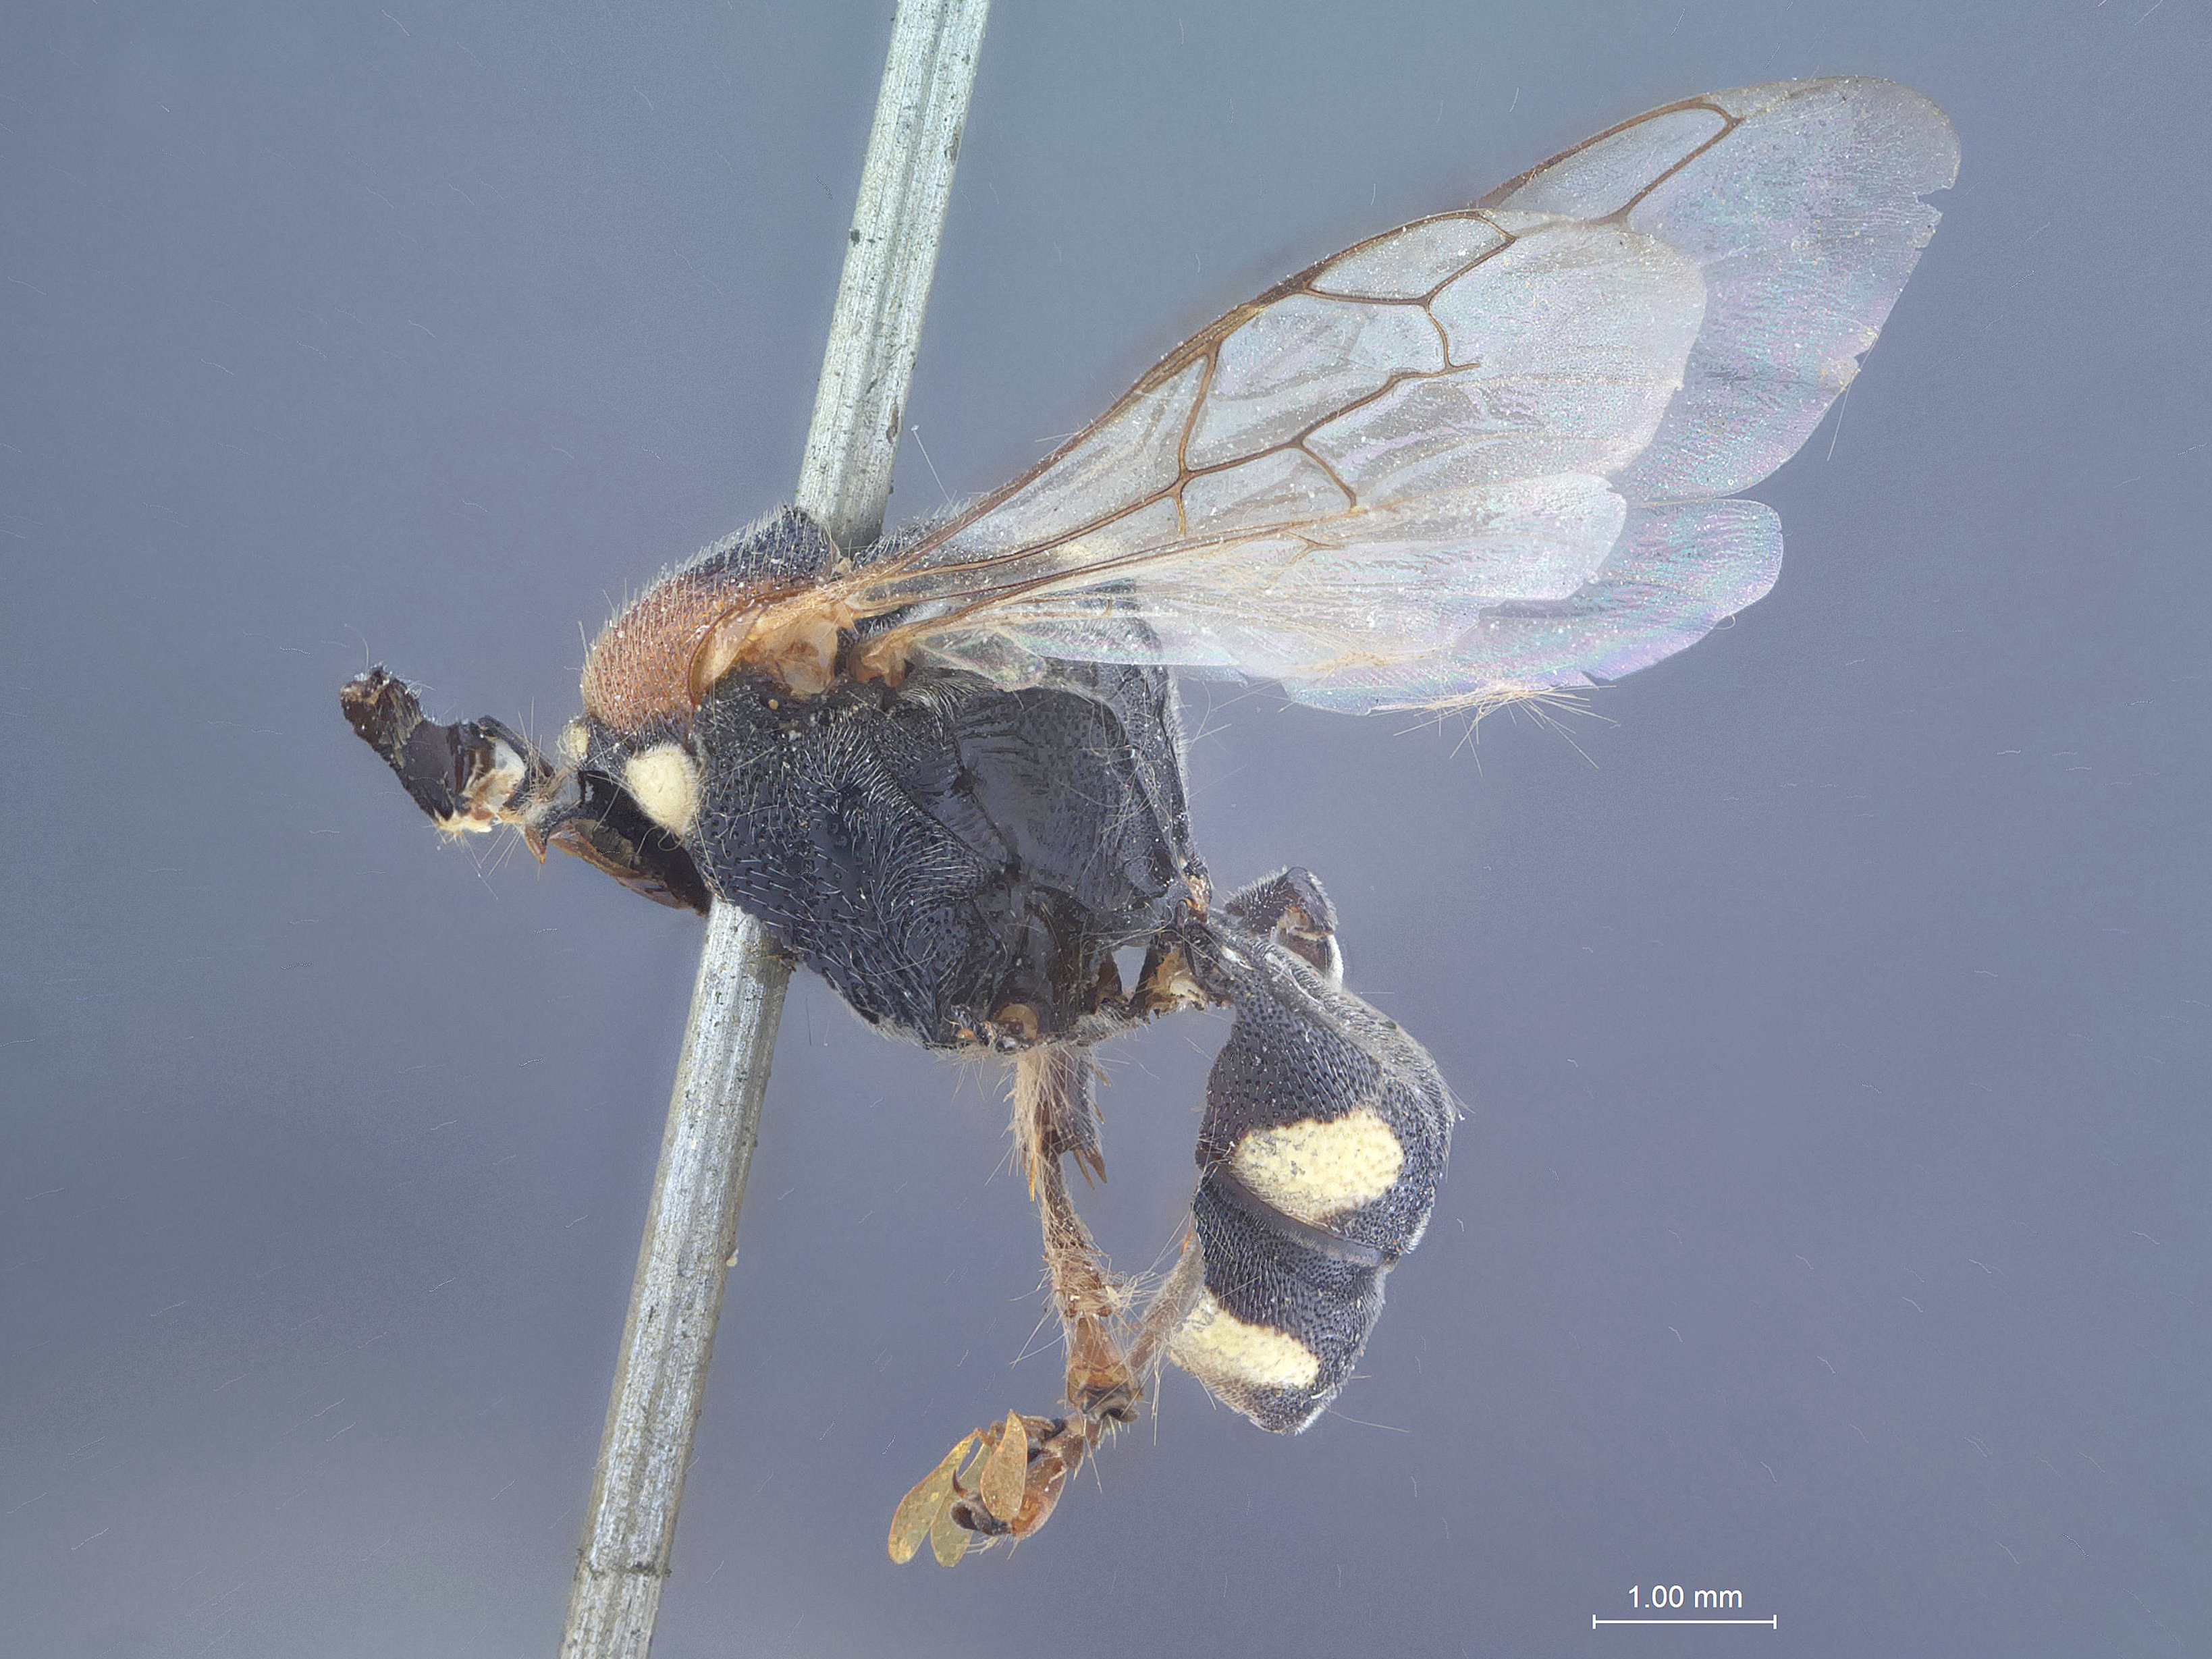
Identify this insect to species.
Oxybelus quadricolor
